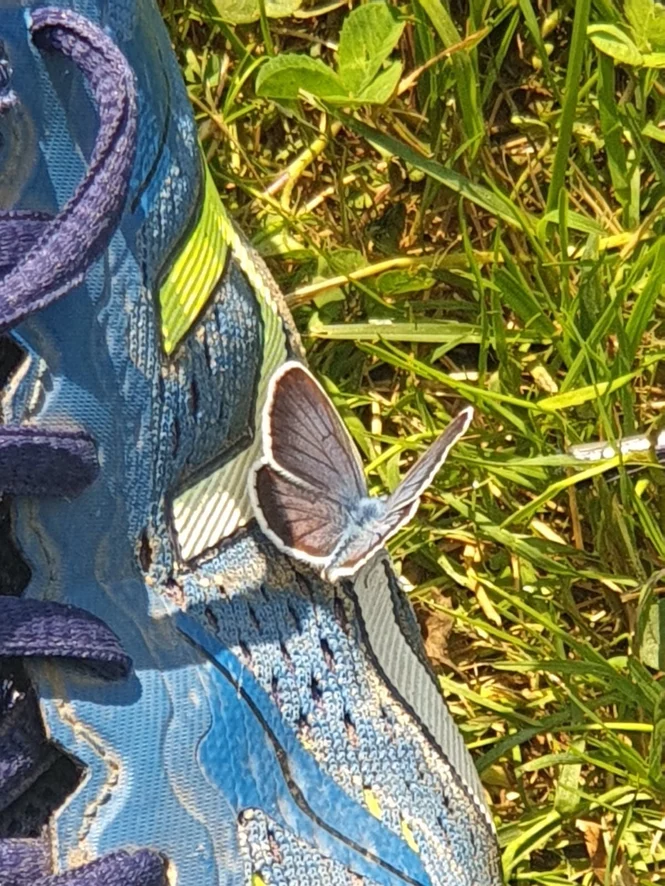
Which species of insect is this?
Plebejus argus
